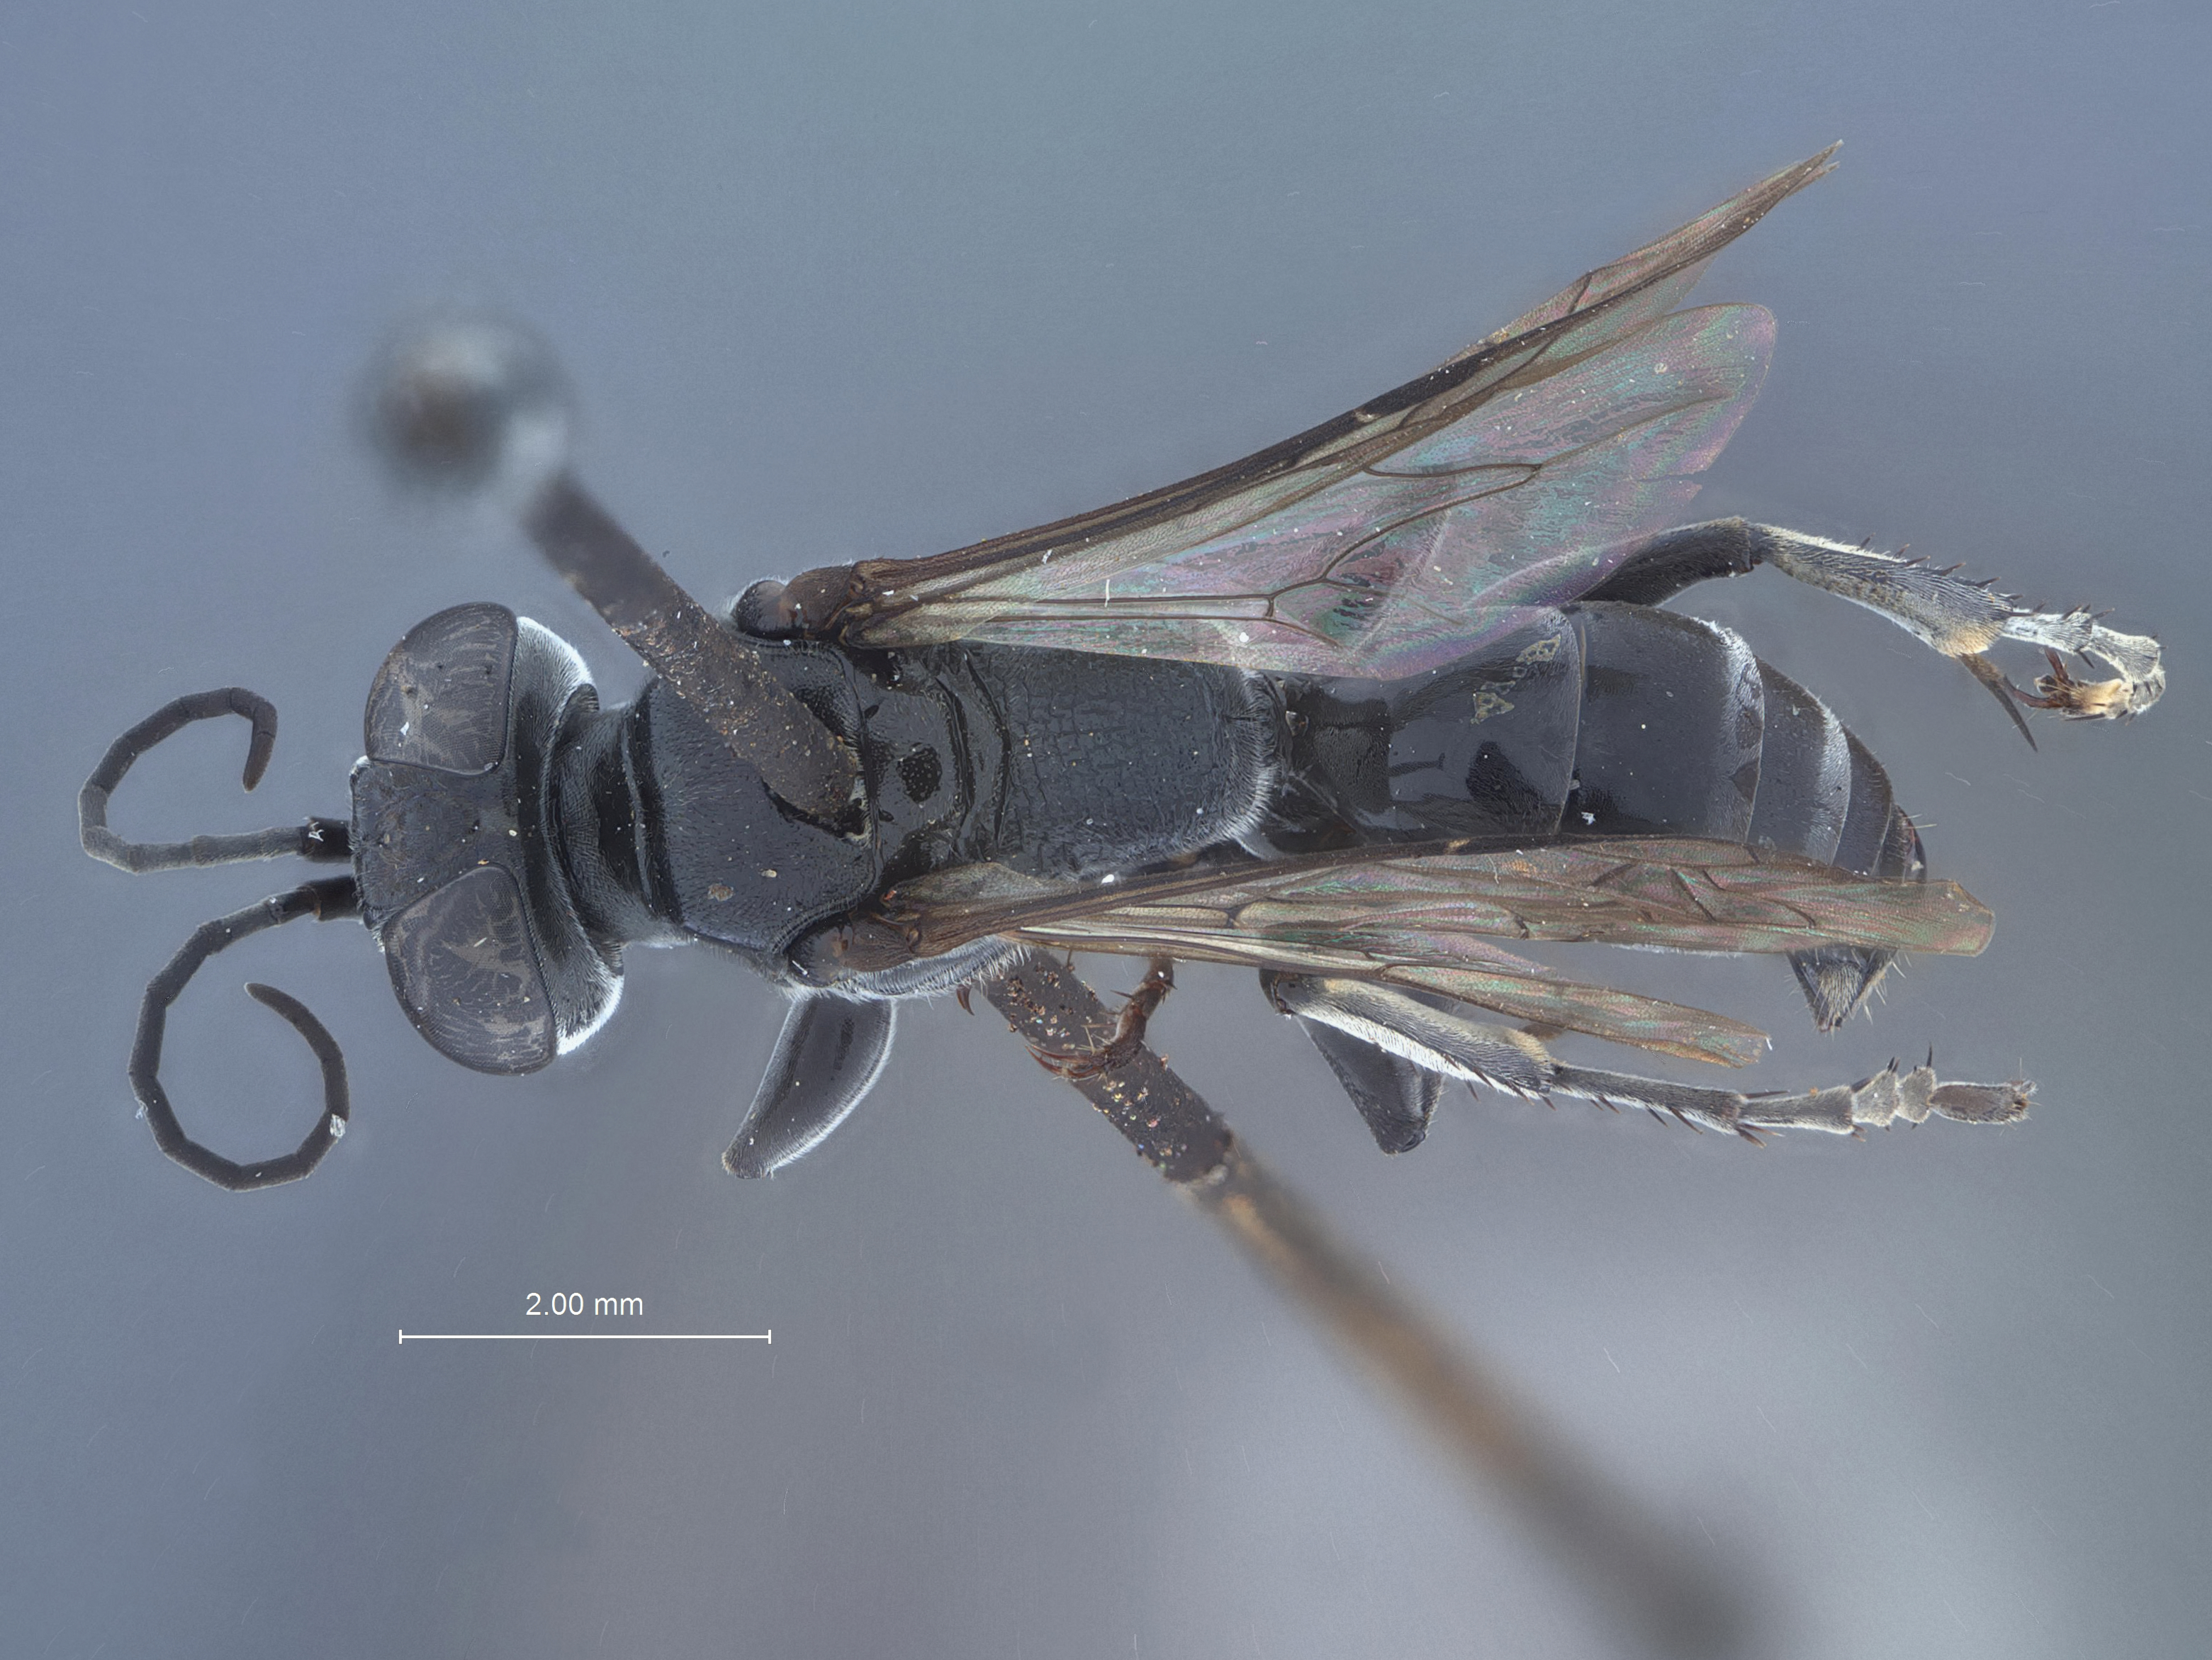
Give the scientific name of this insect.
Motes townesi
